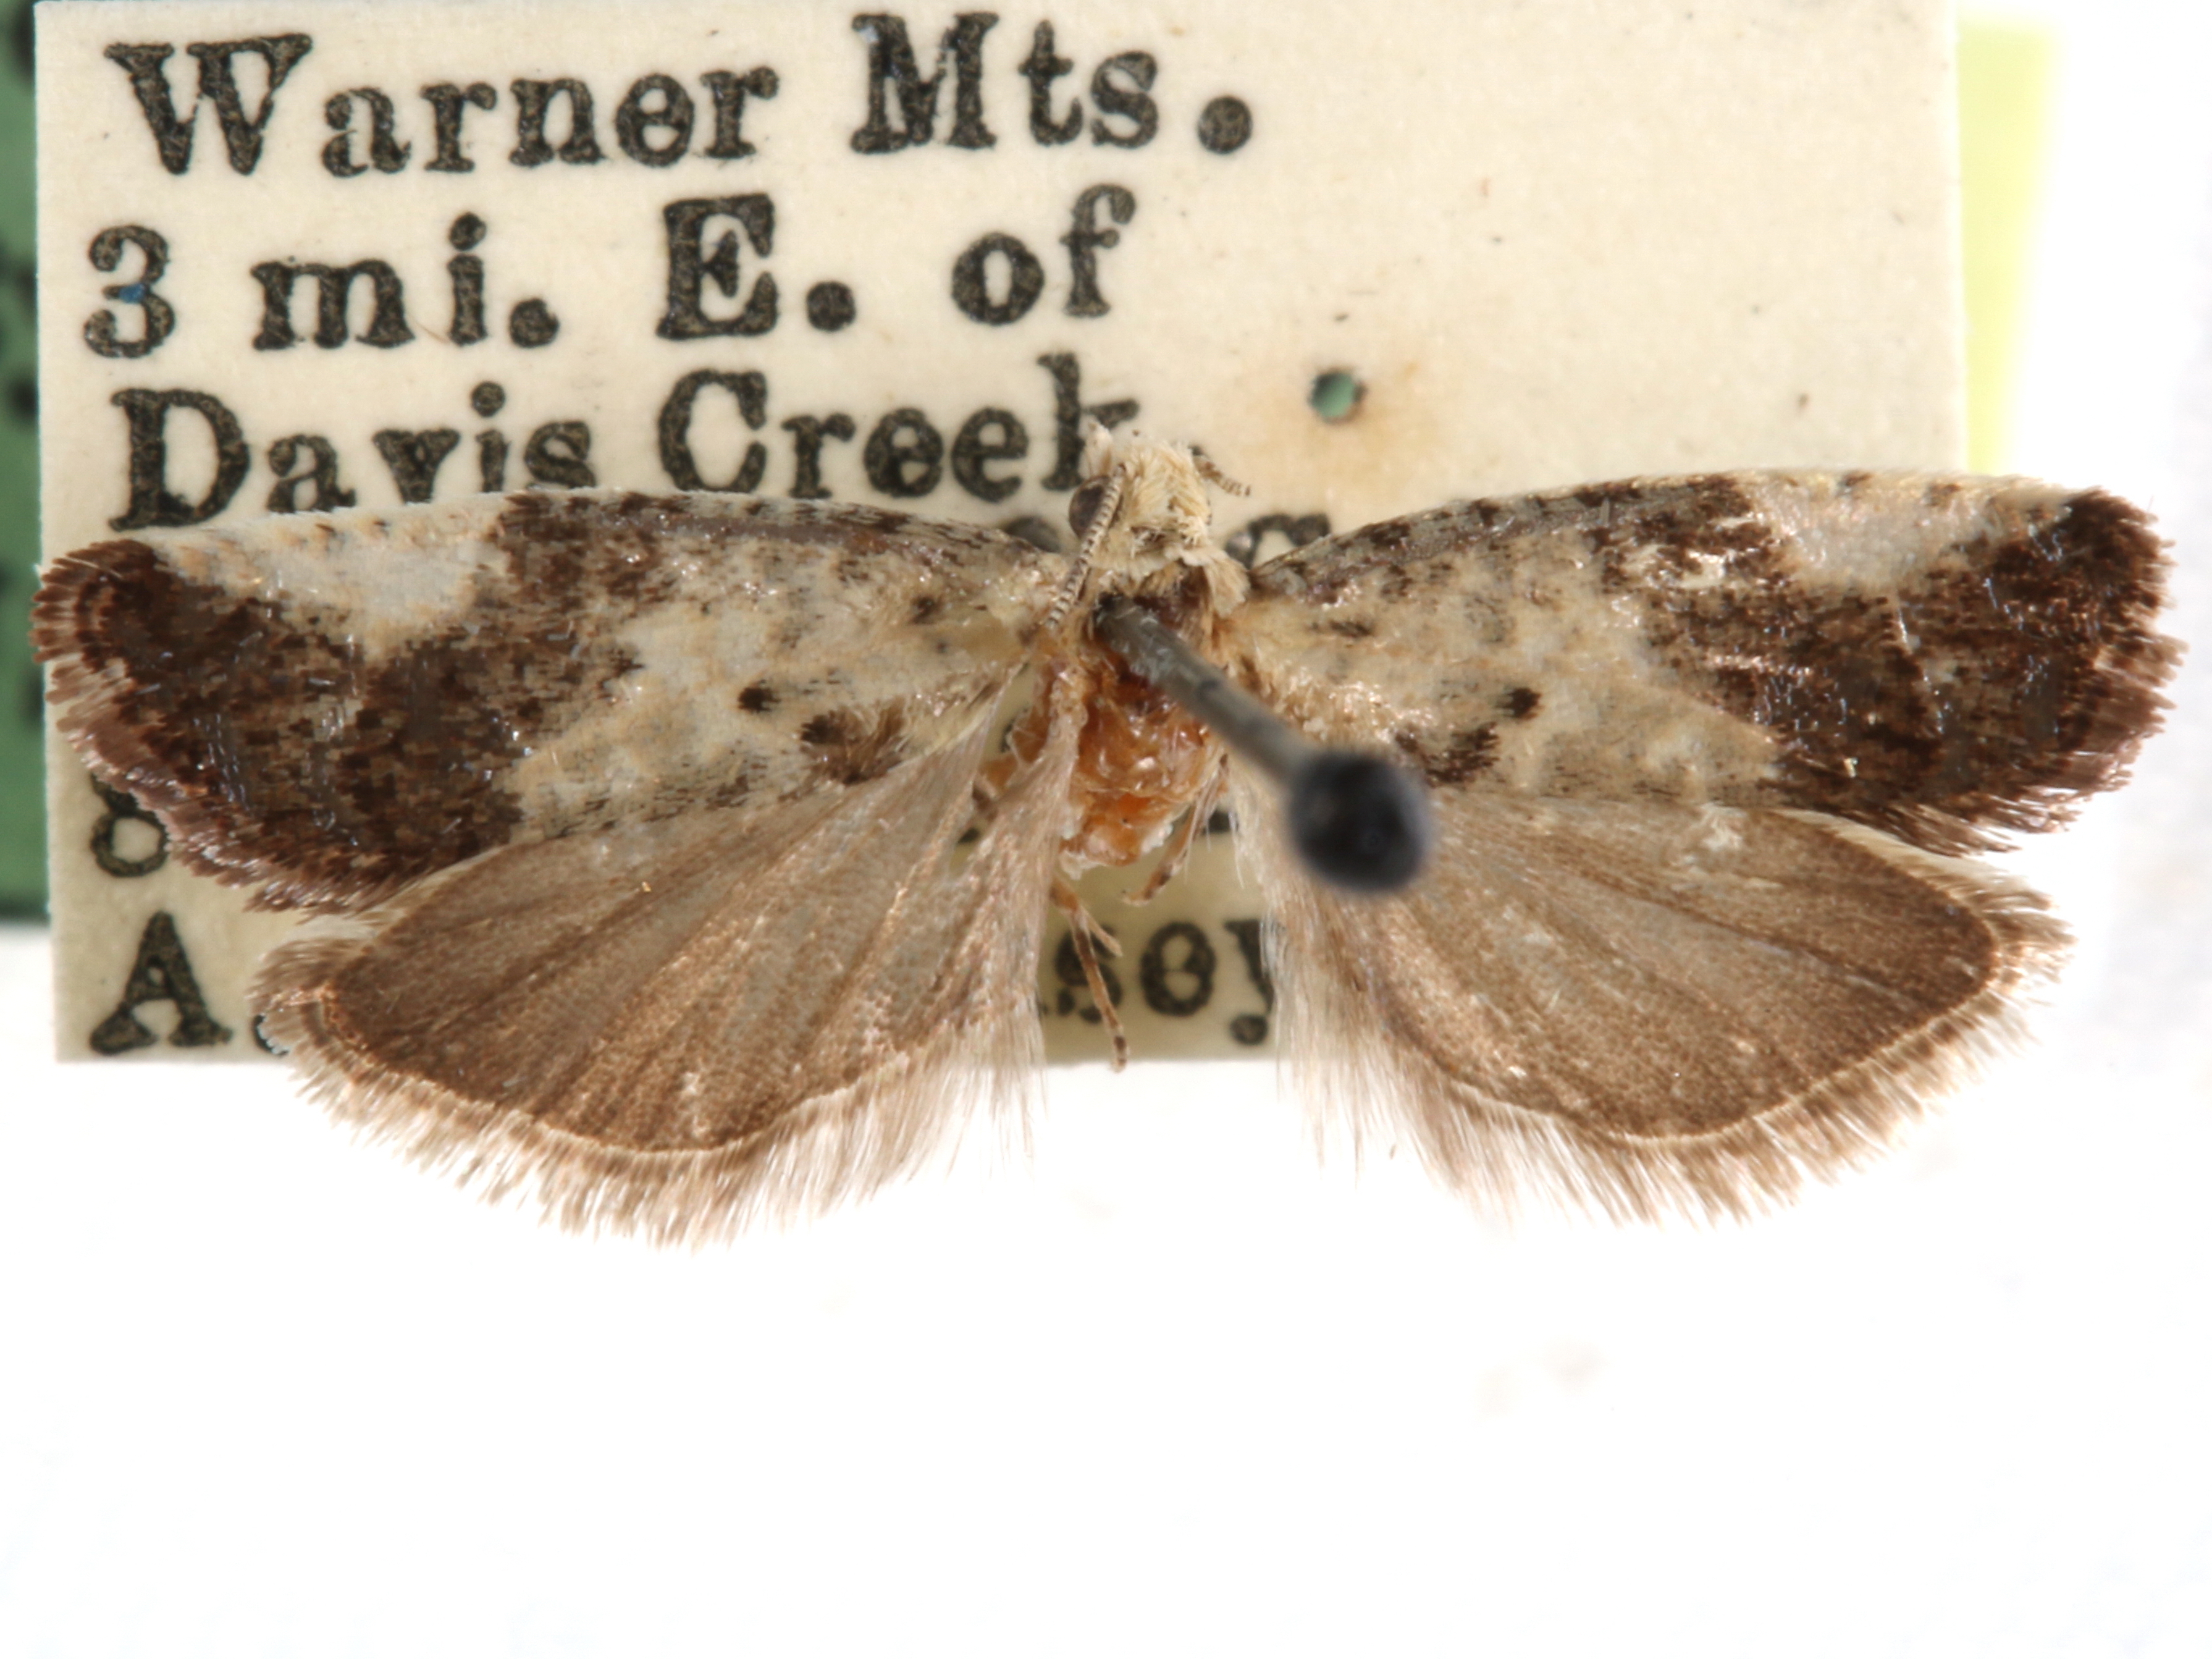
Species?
Epinotia purpuriciliana
